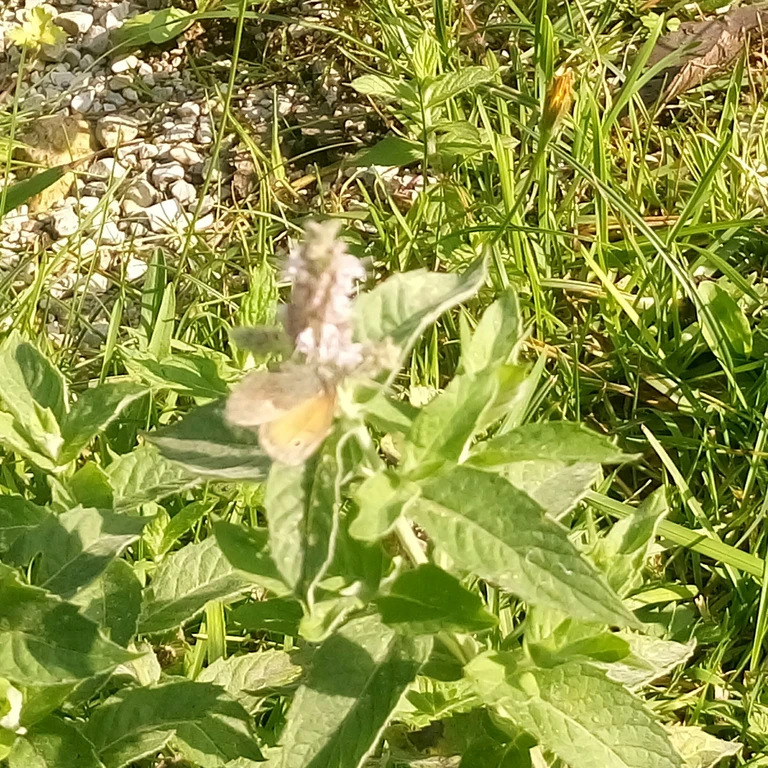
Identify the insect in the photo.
Coenonympha pamphilus
